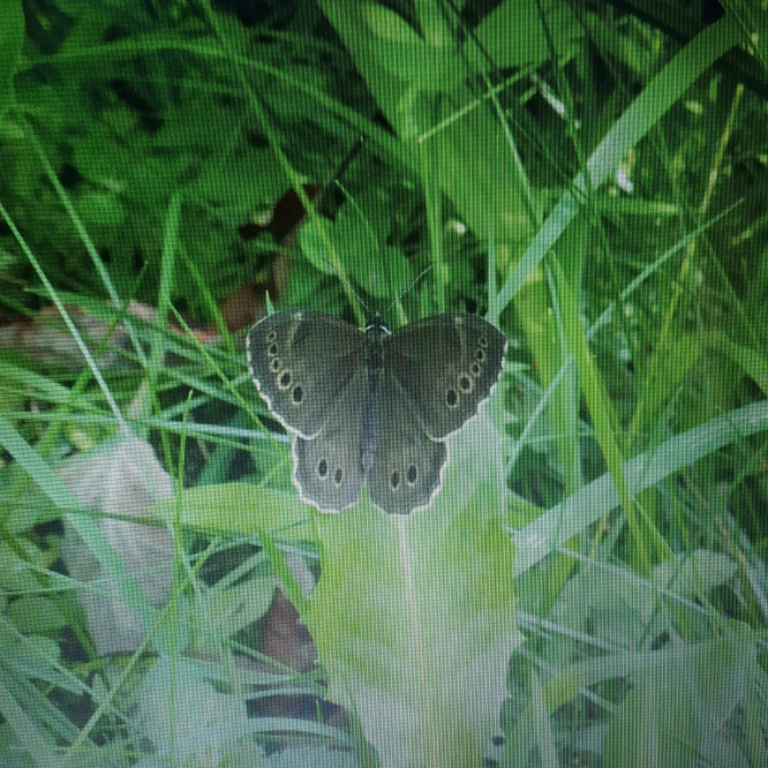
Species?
Lopinga achine (also Pararge achine)
